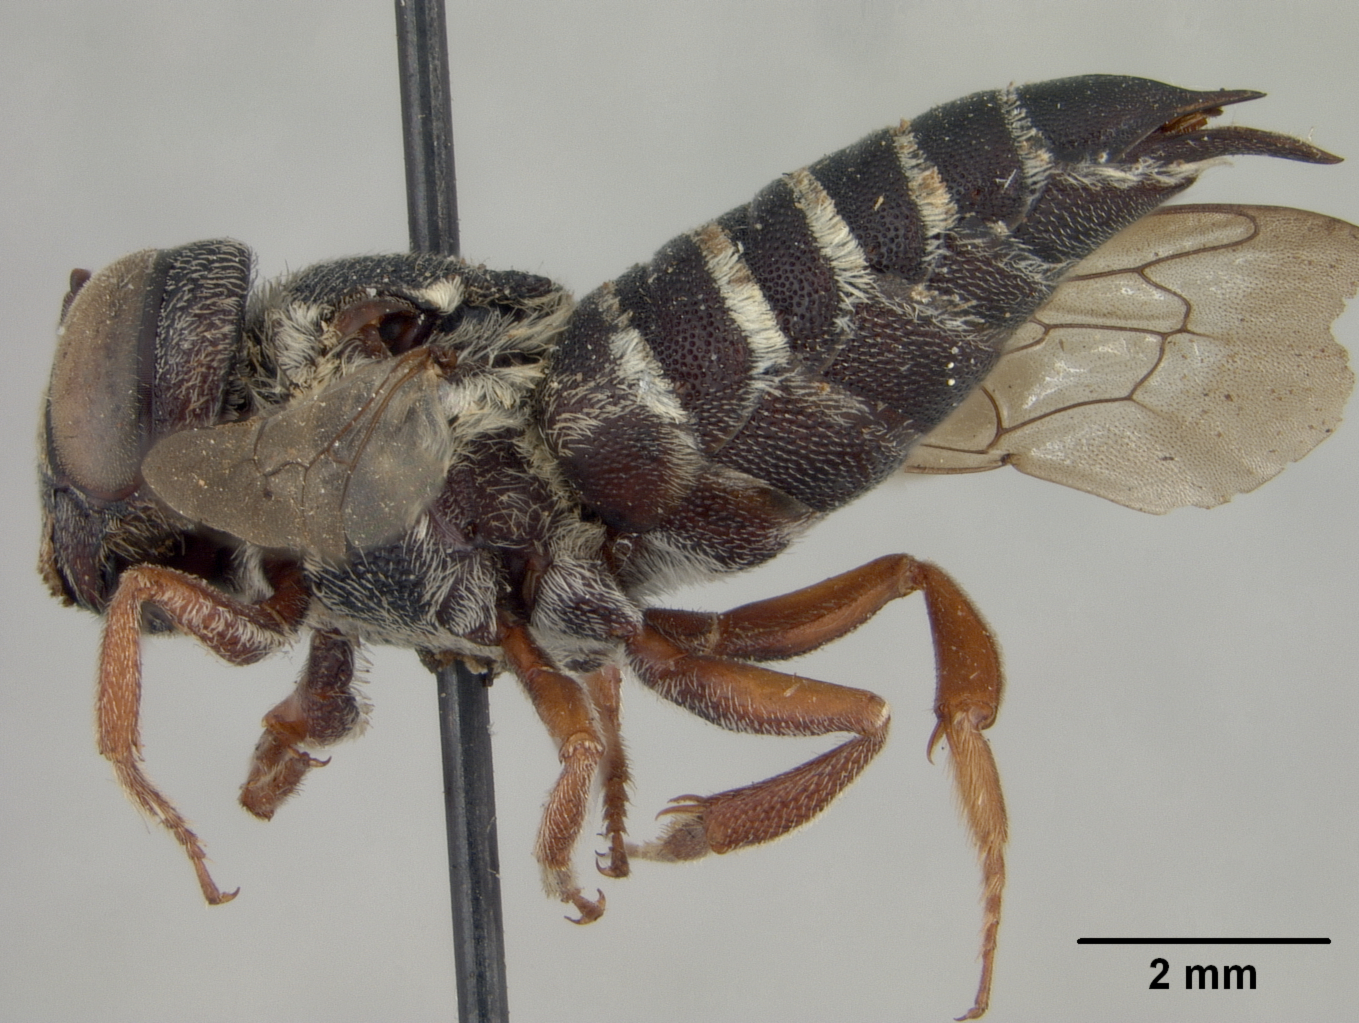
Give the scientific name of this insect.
Coelioxys insita
